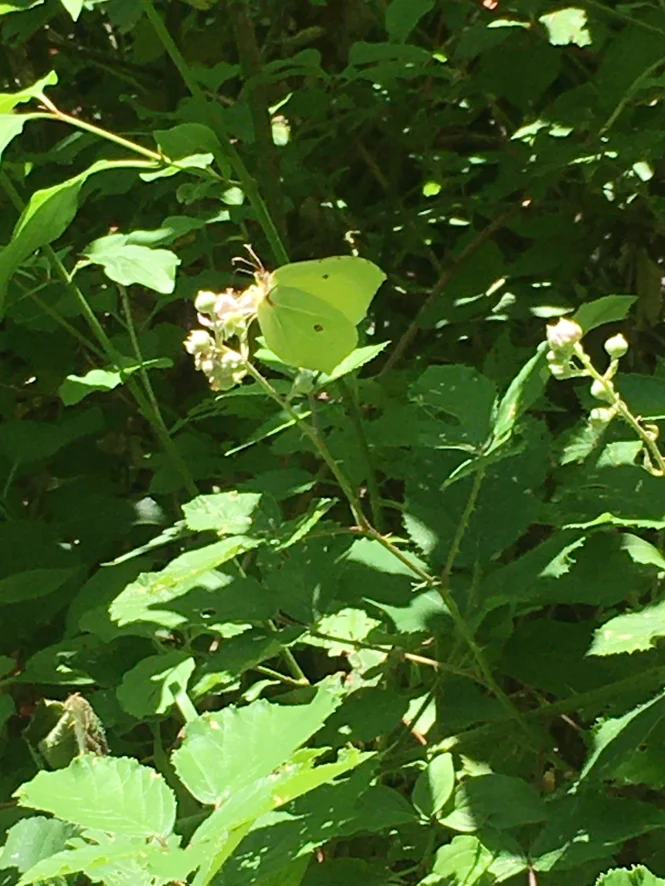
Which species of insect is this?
Gonepteryx rhamni
